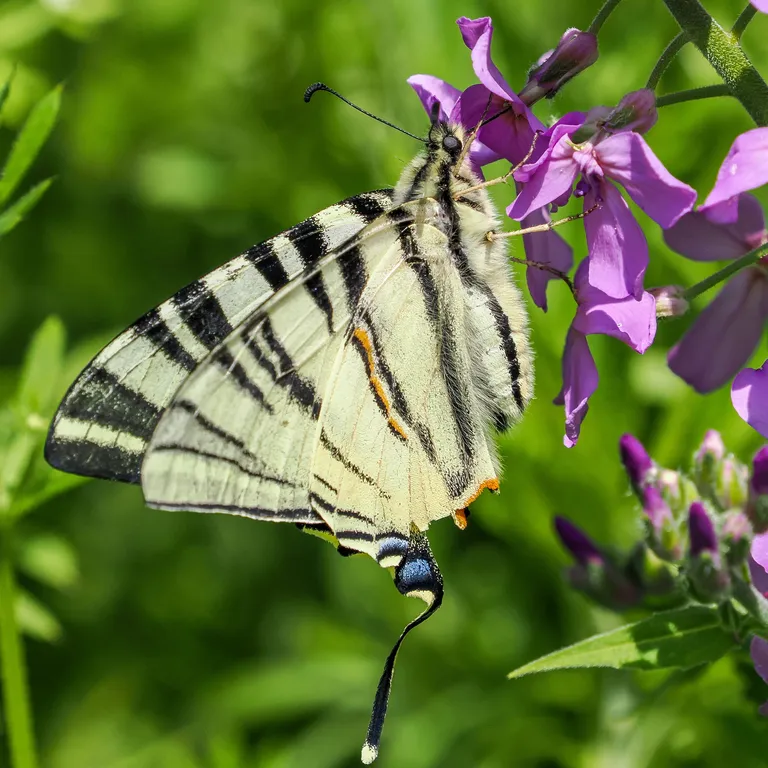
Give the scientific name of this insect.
Iphiclides podalirius
